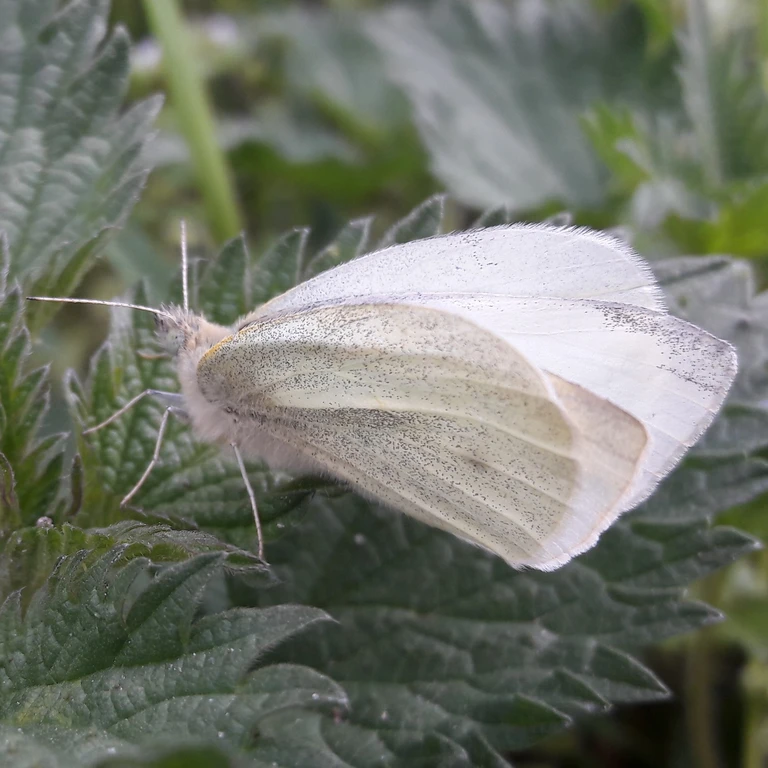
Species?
Pieris rapae
